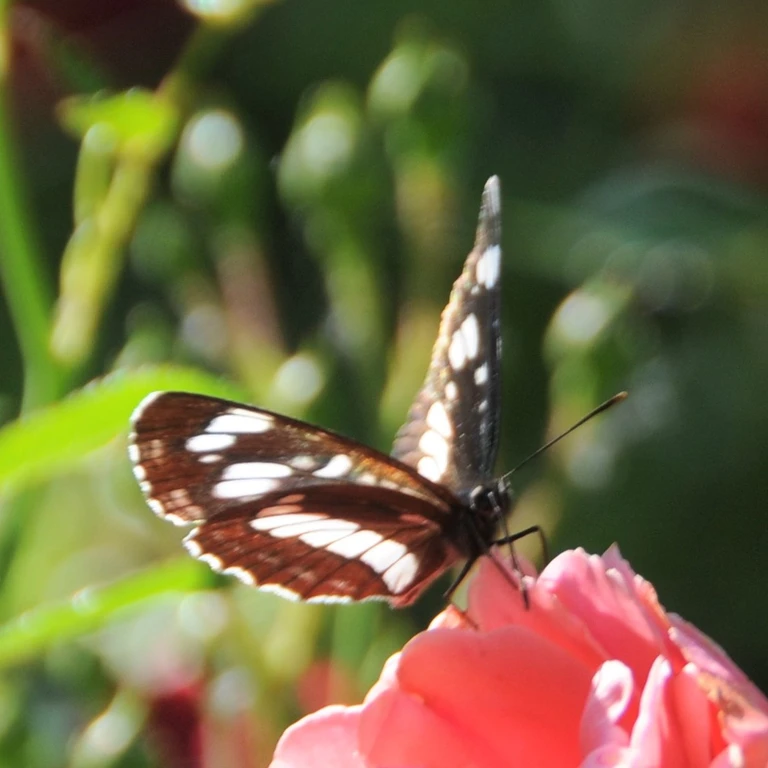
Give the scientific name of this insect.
Neptis rivularis
